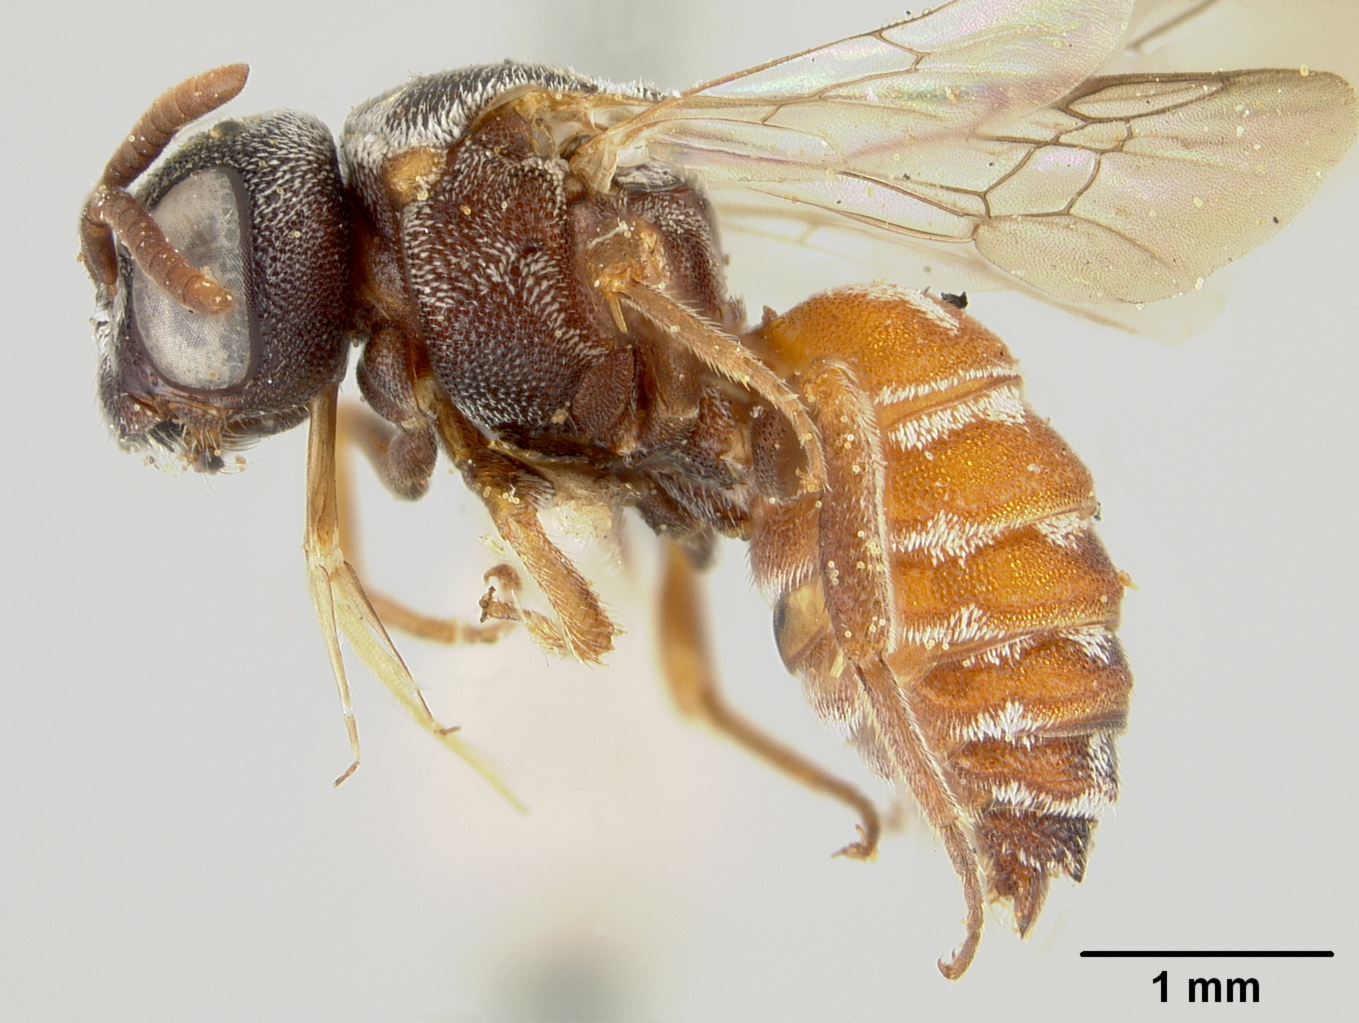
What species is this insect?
Holcopasites texanus
